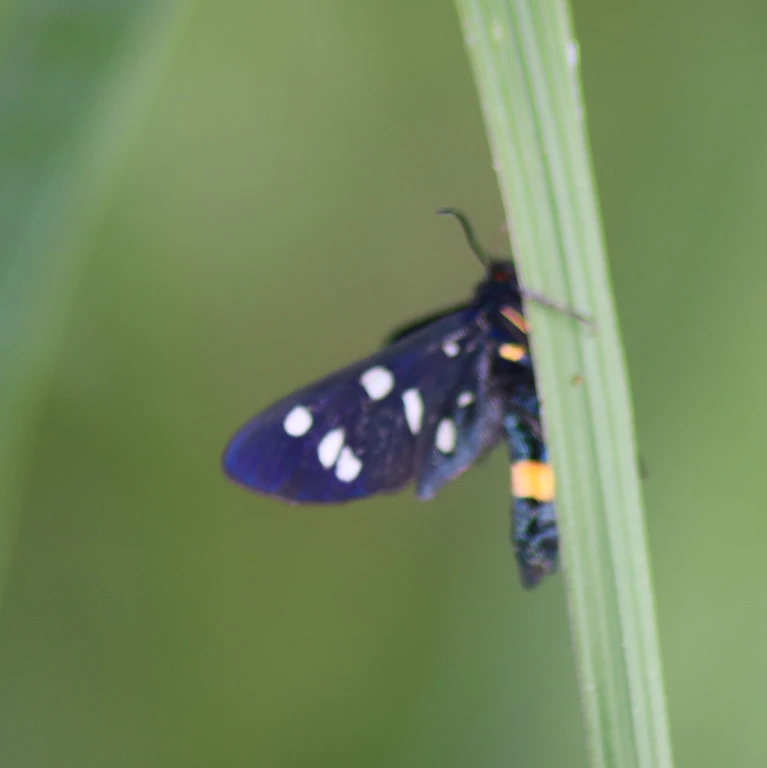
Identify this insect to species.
Amata phegea
